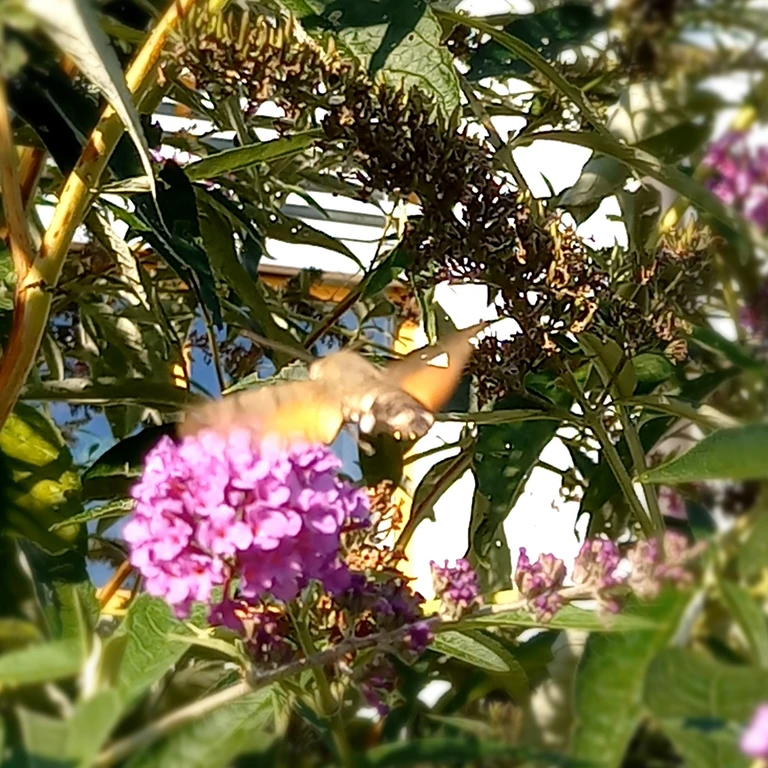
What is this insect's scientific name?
Macroglossum stellatarum
